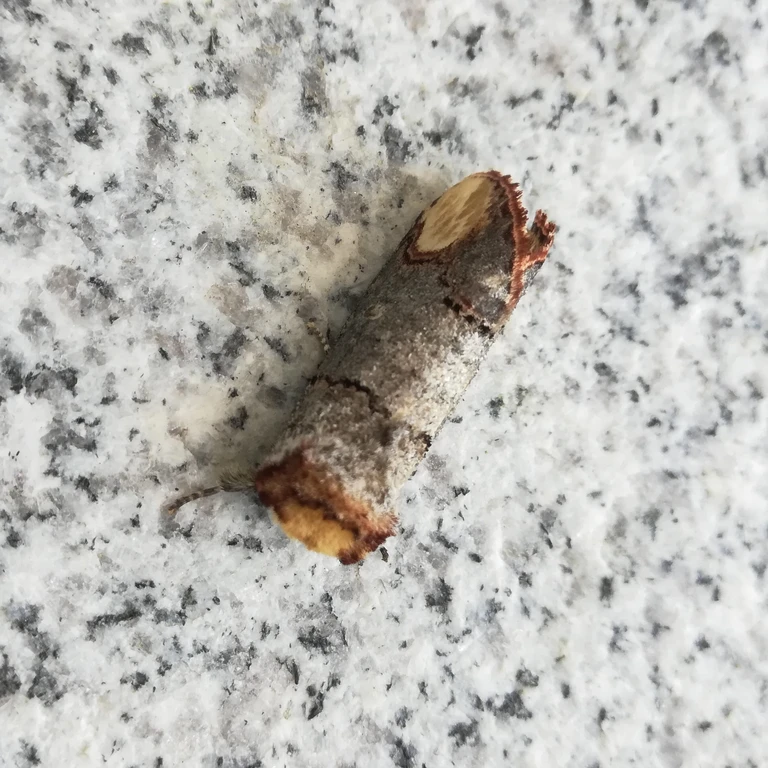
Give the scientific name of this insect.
Phalera bucephala
